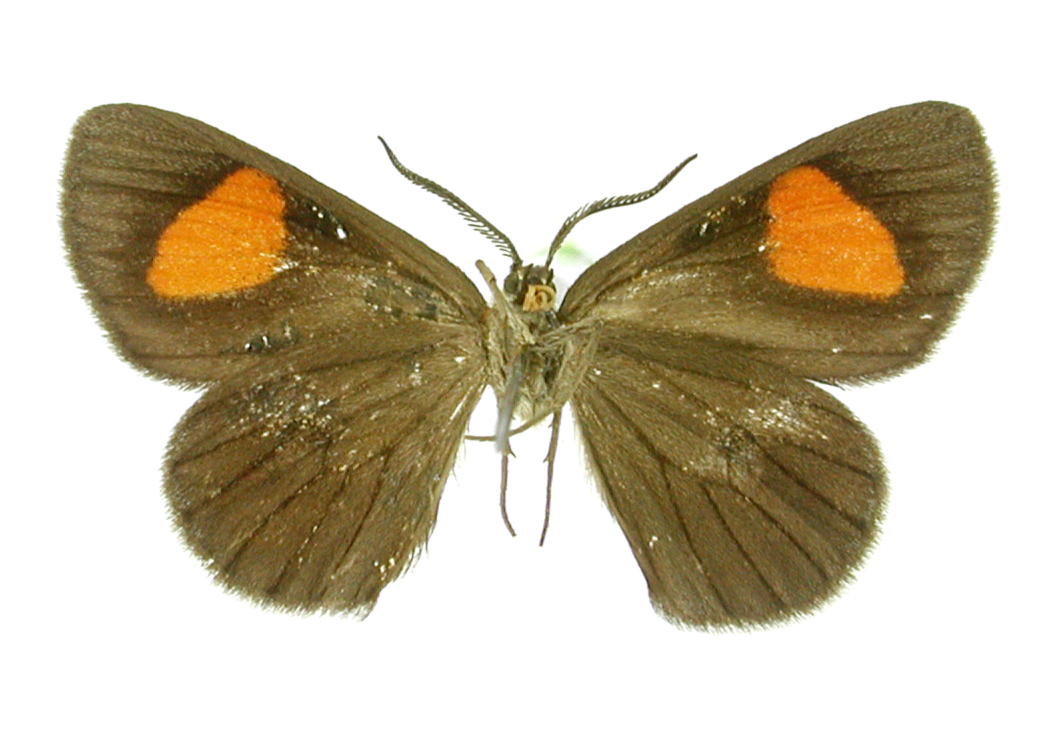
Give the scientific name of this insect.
Nelo darthula
